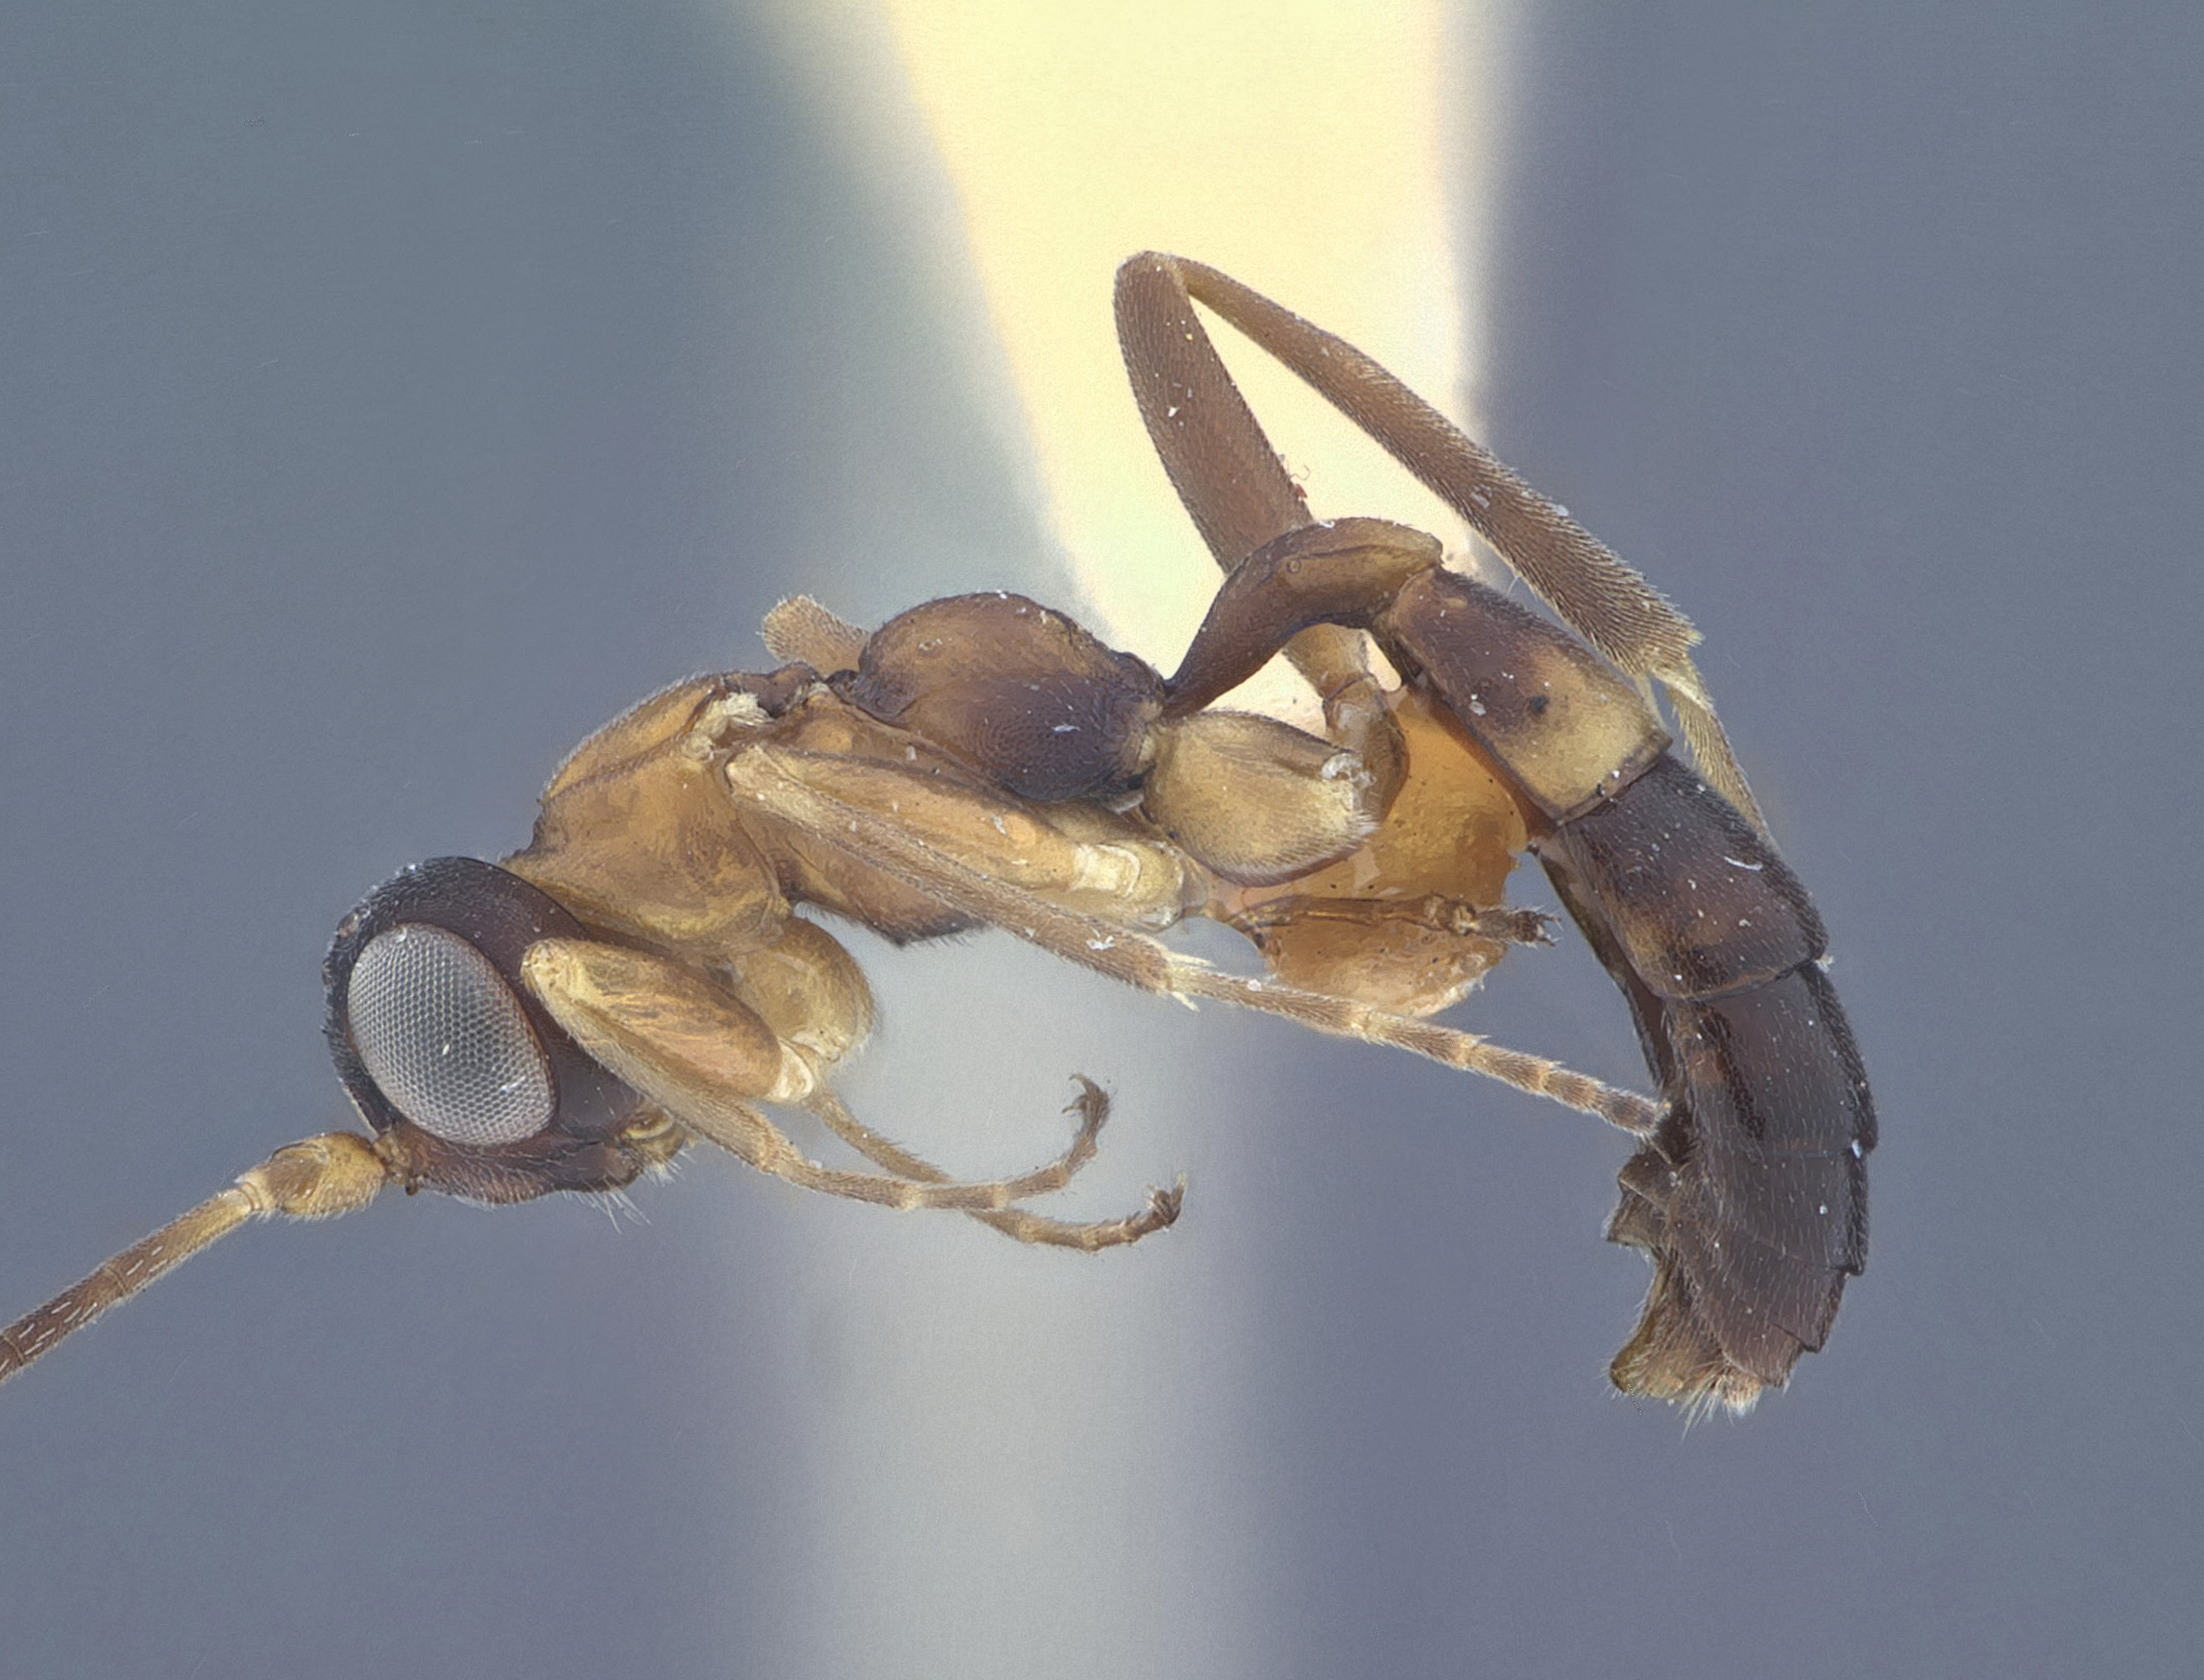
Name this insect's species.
Pezomachus nigrofuscus
